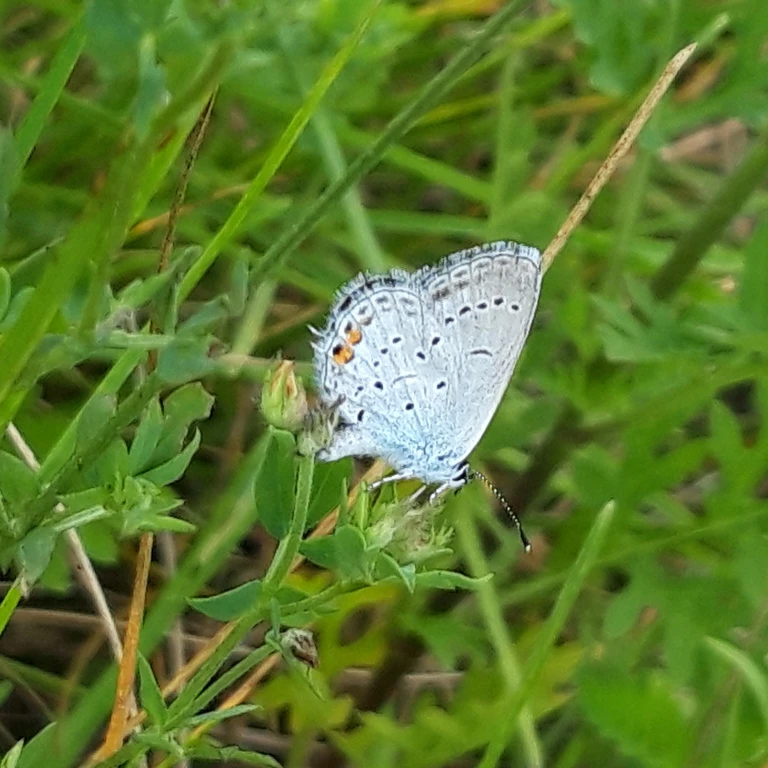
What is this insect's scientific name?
Cupido argiades (also Elkalyce argiades)
